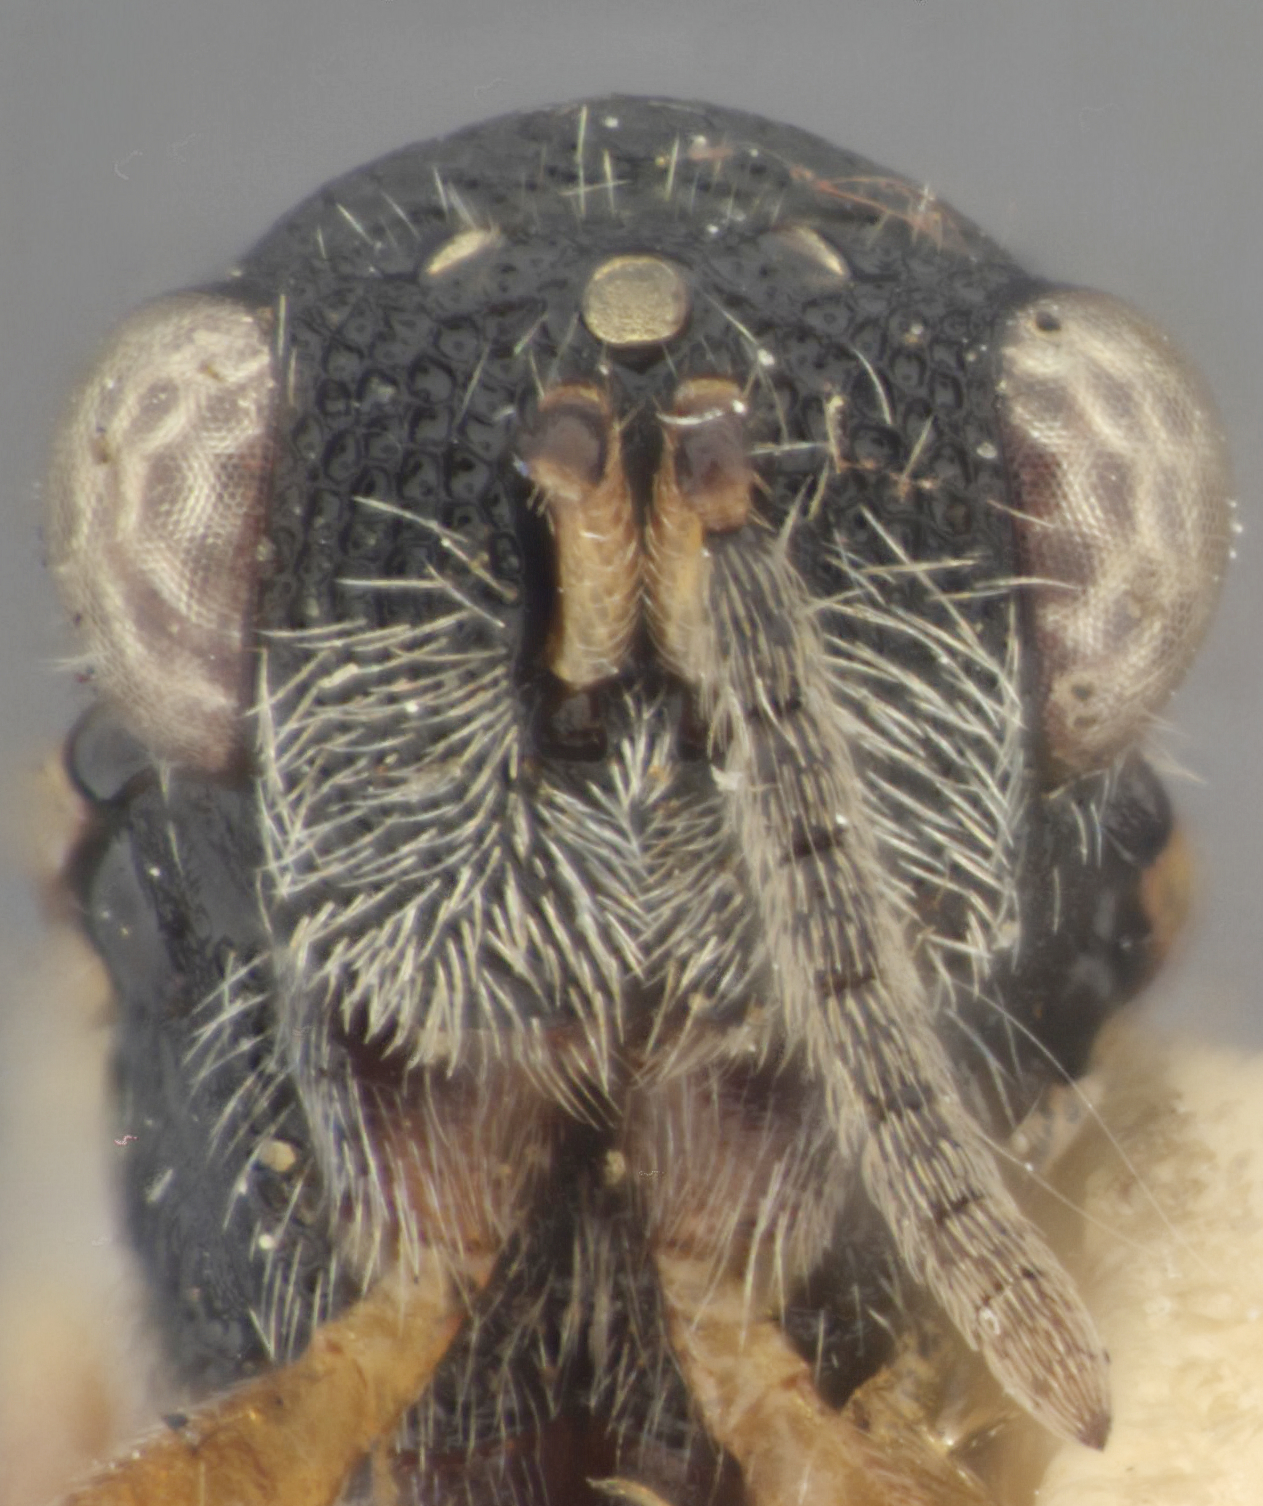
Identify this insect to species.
Eurytoma sphaera
